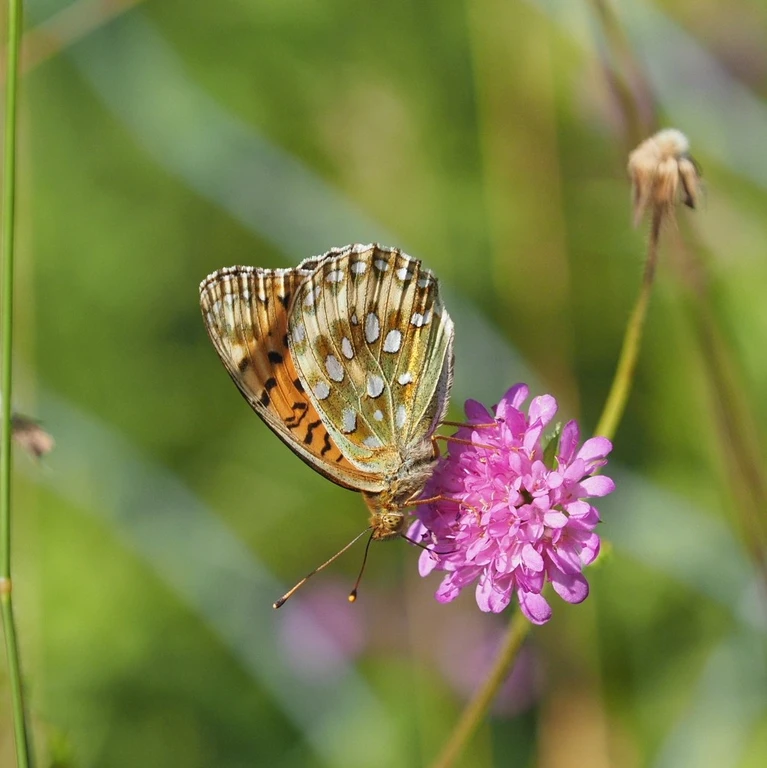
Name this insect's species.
Speyeria aglaja
